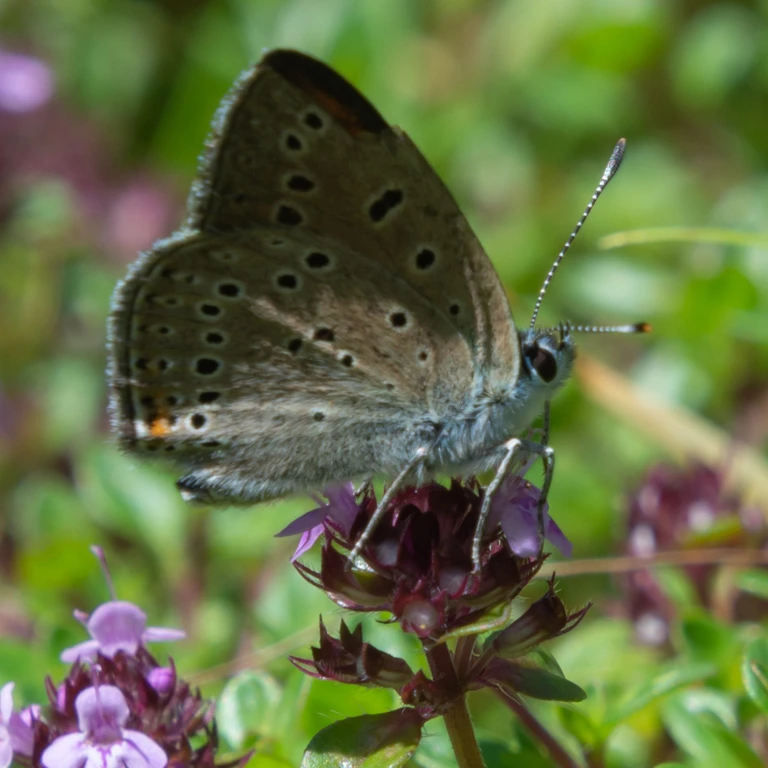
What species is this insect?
Lycaena hippothoe (also Palaeochrysophanus hippothoe)
